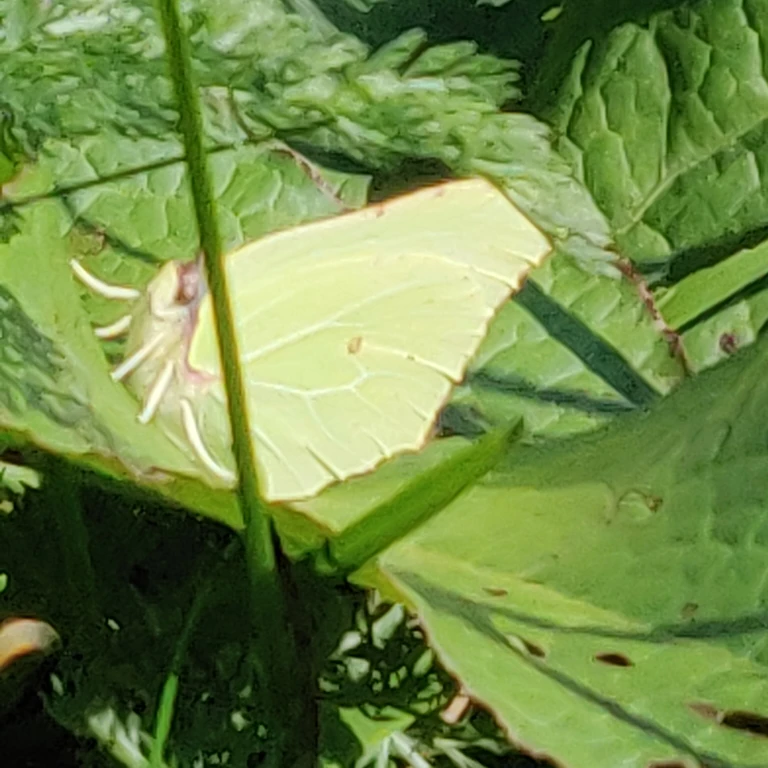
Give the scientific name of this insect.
Gonepteryx rhamni
